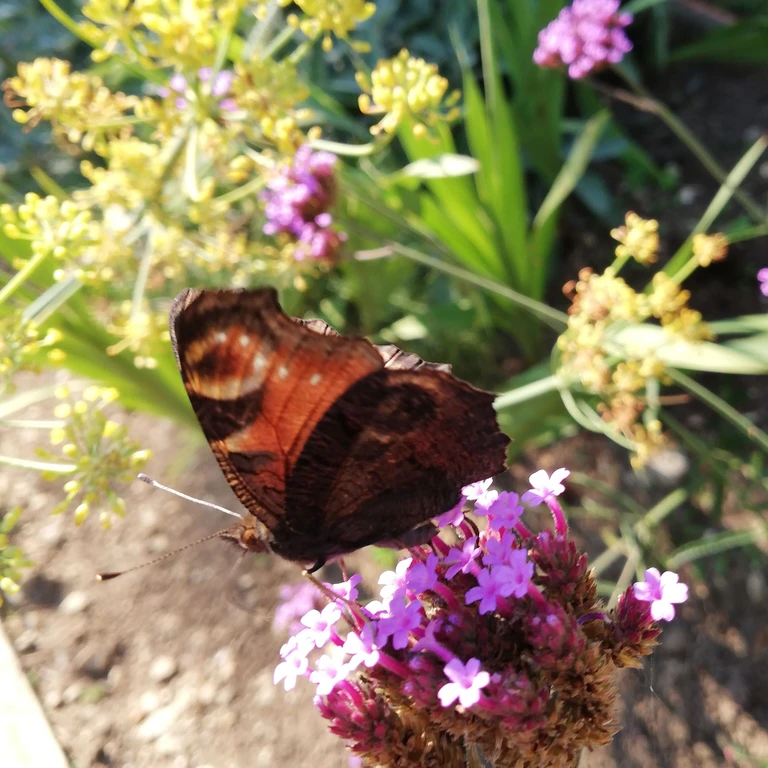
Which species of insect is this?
Aglais io
